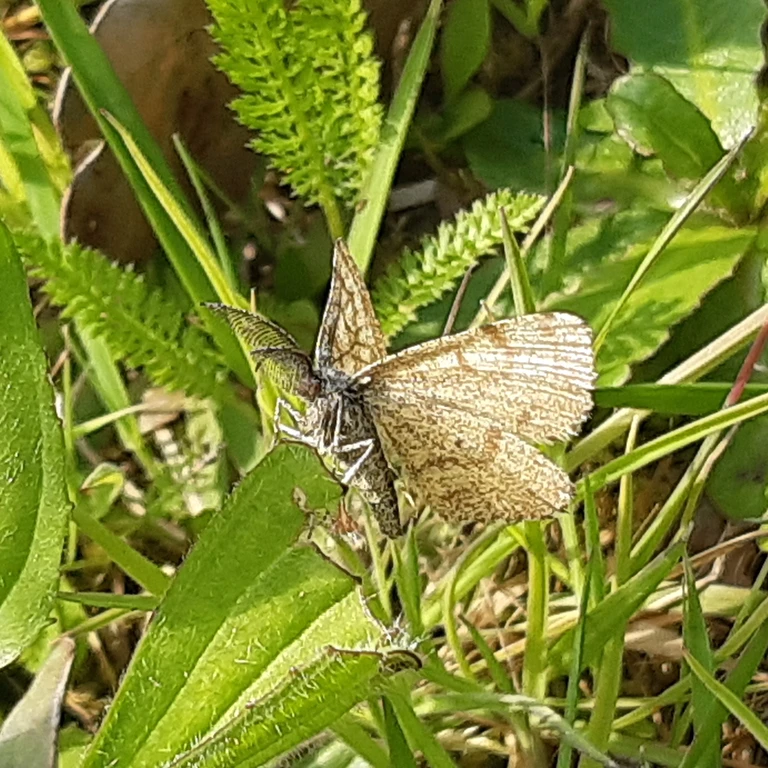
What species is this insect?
Ematurga atomaria
